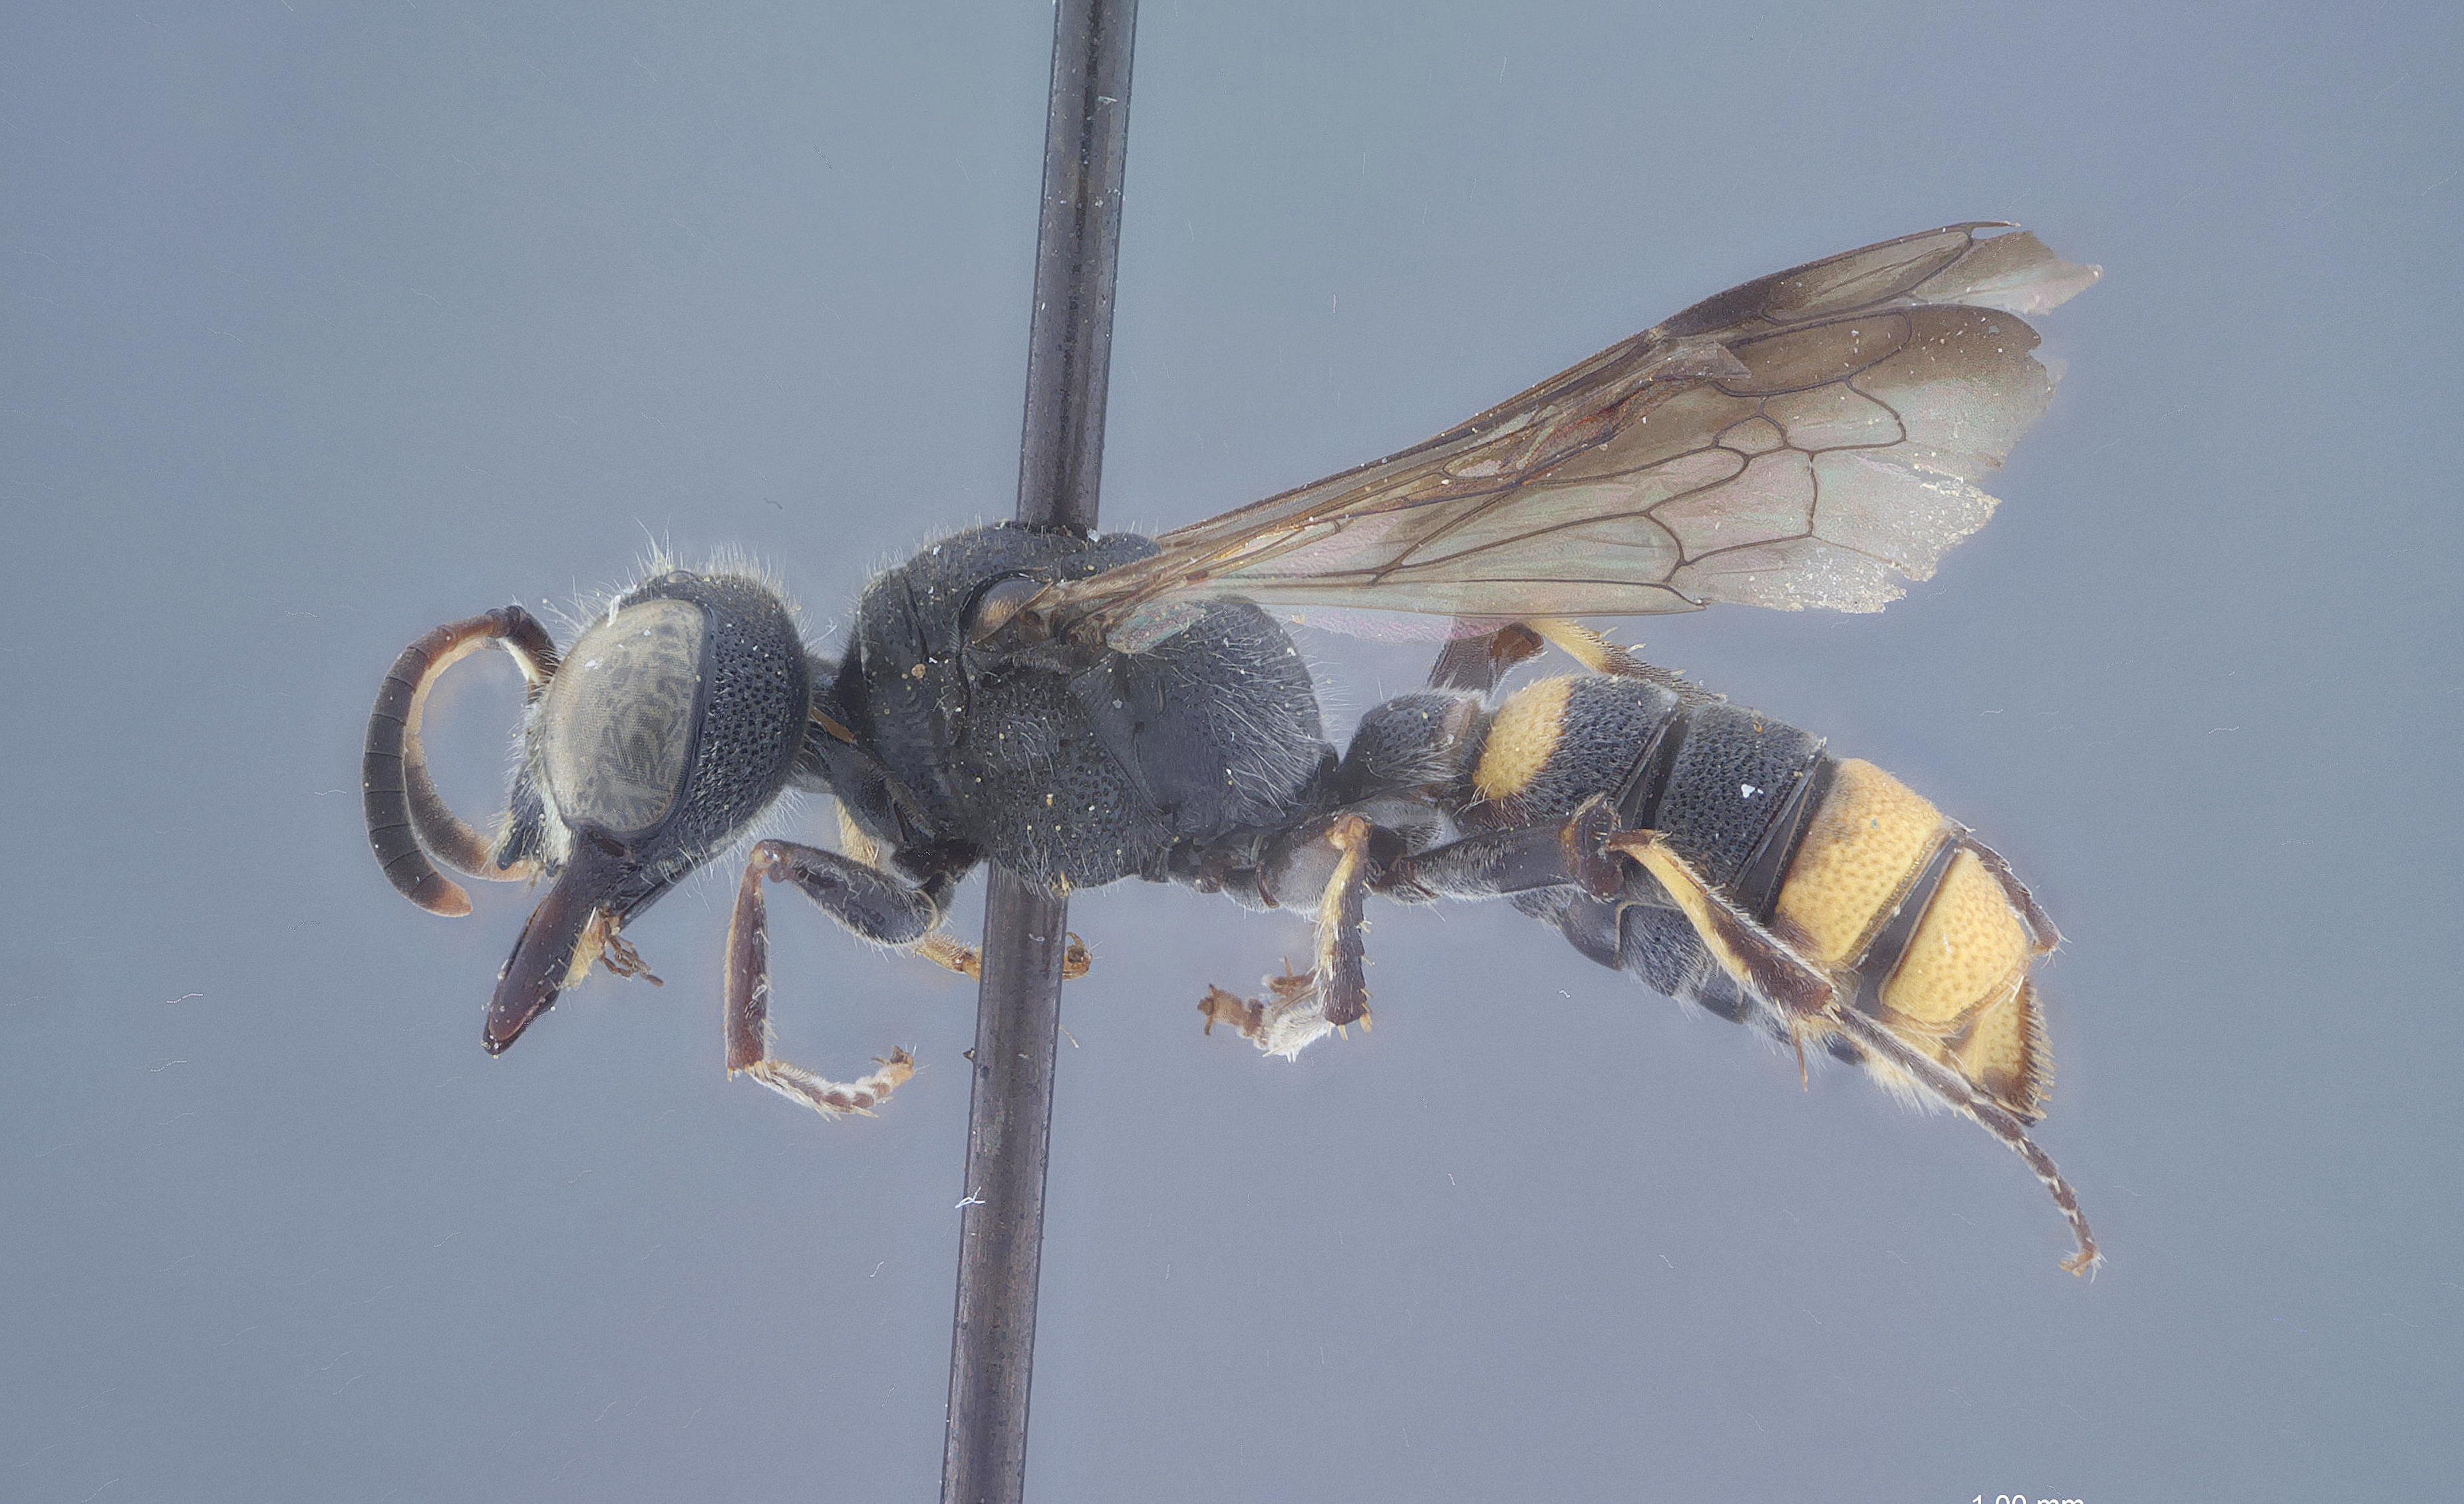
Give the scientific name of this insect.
Cerceris parkeri
